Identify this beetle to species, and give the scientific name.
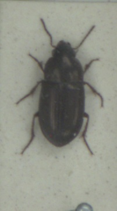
Amara tibialis
